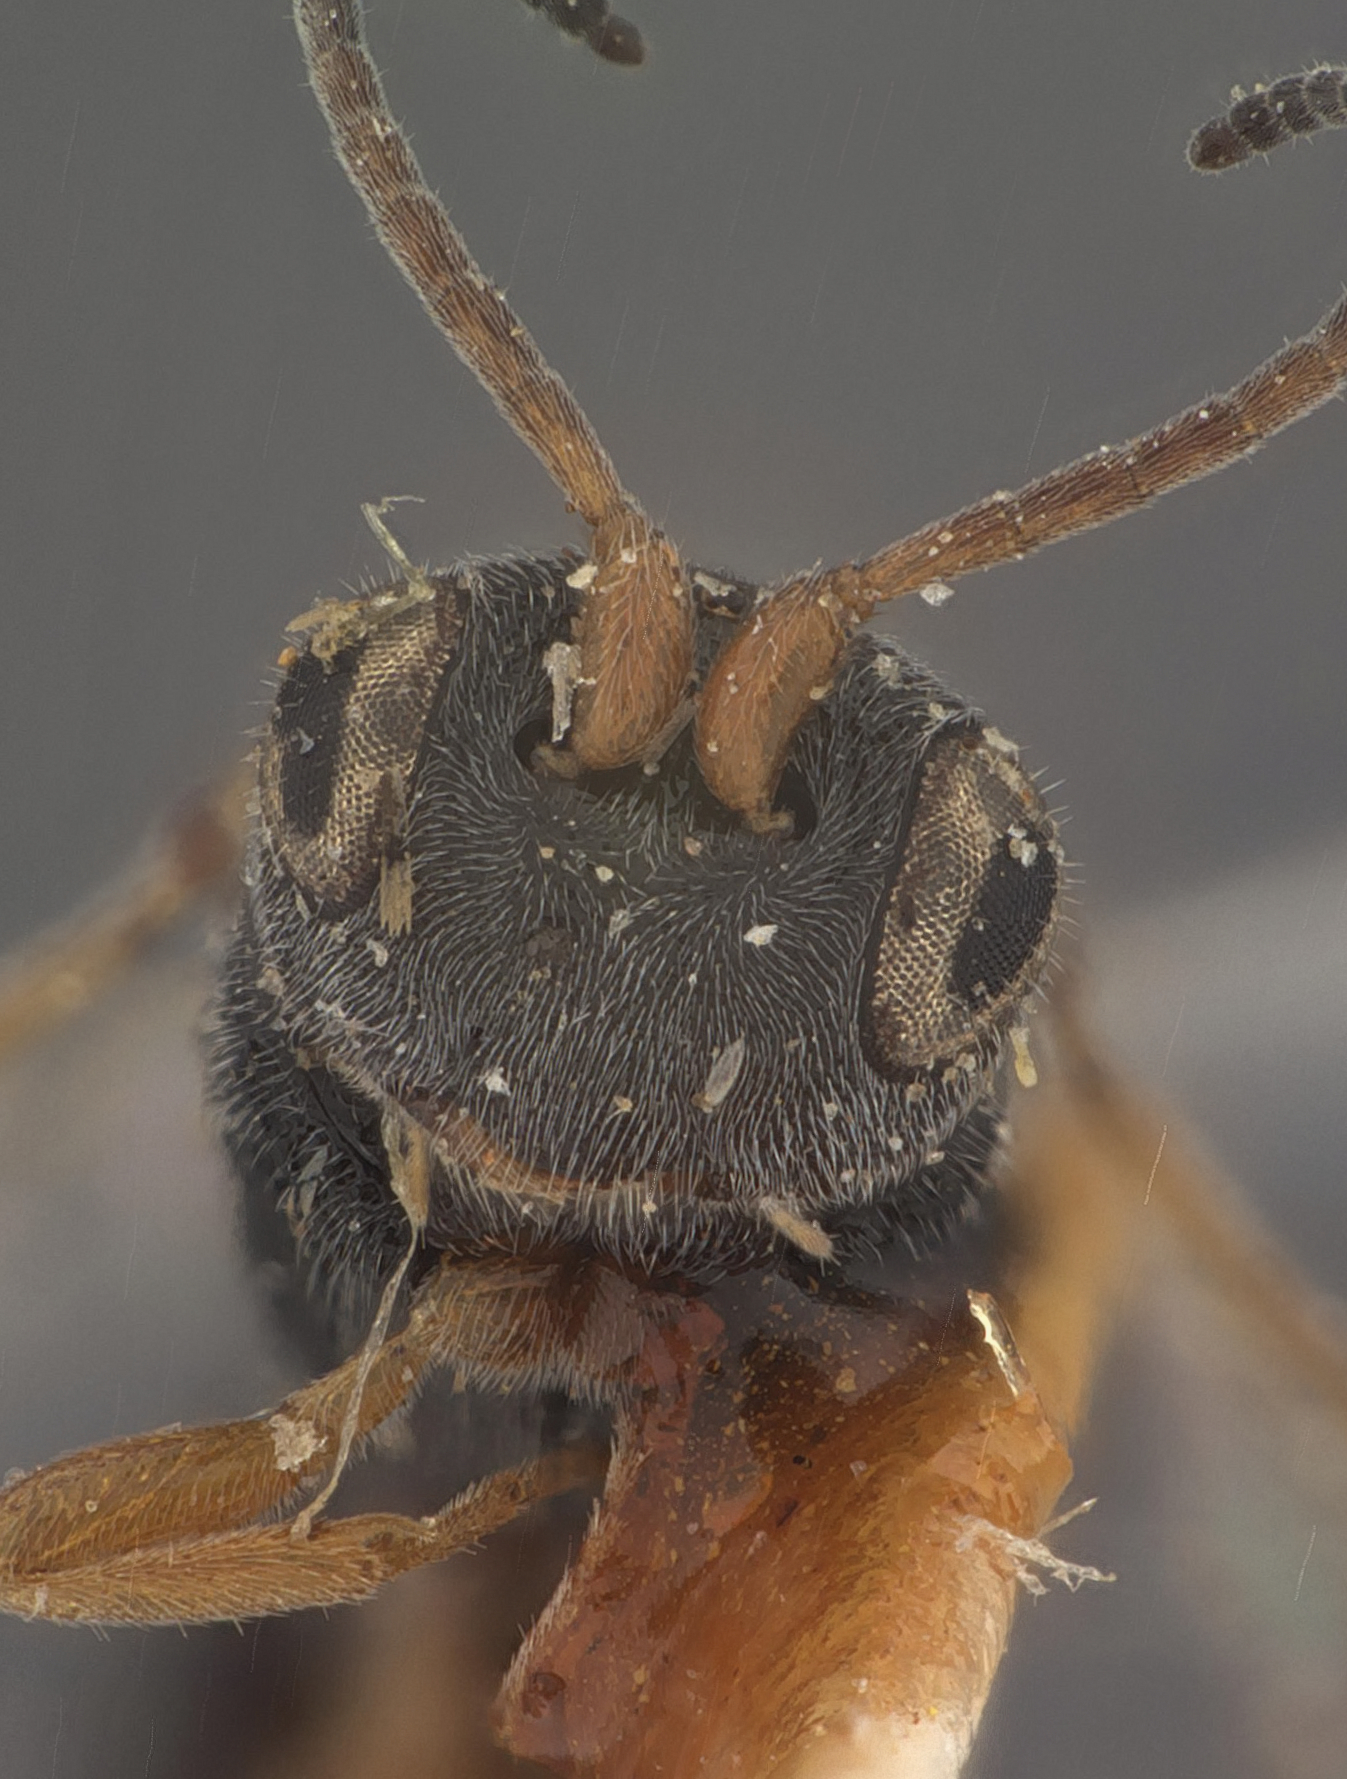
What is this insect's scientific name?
Chelonus liber
